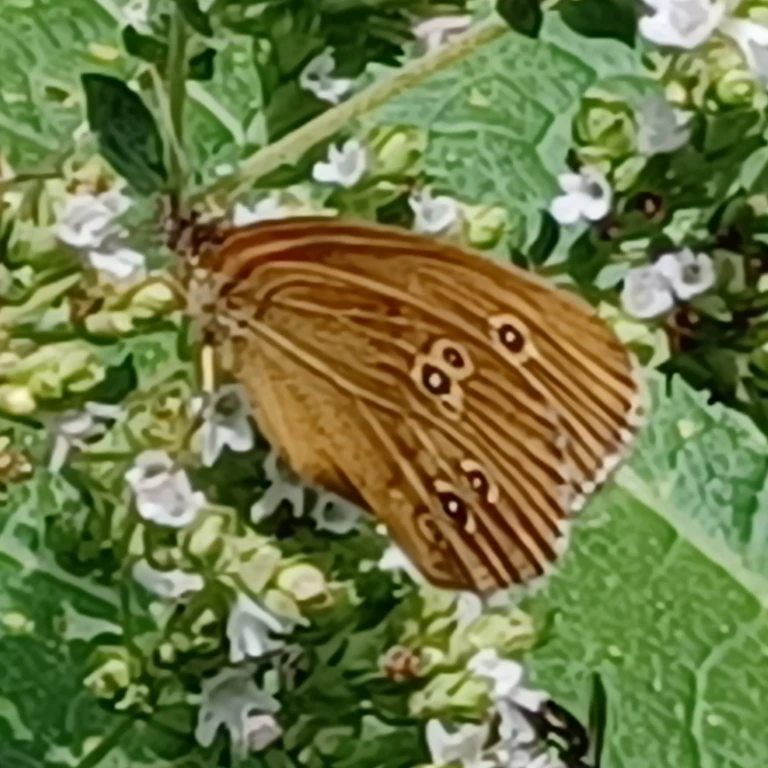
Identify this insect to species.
Aphantopus hyperantus
